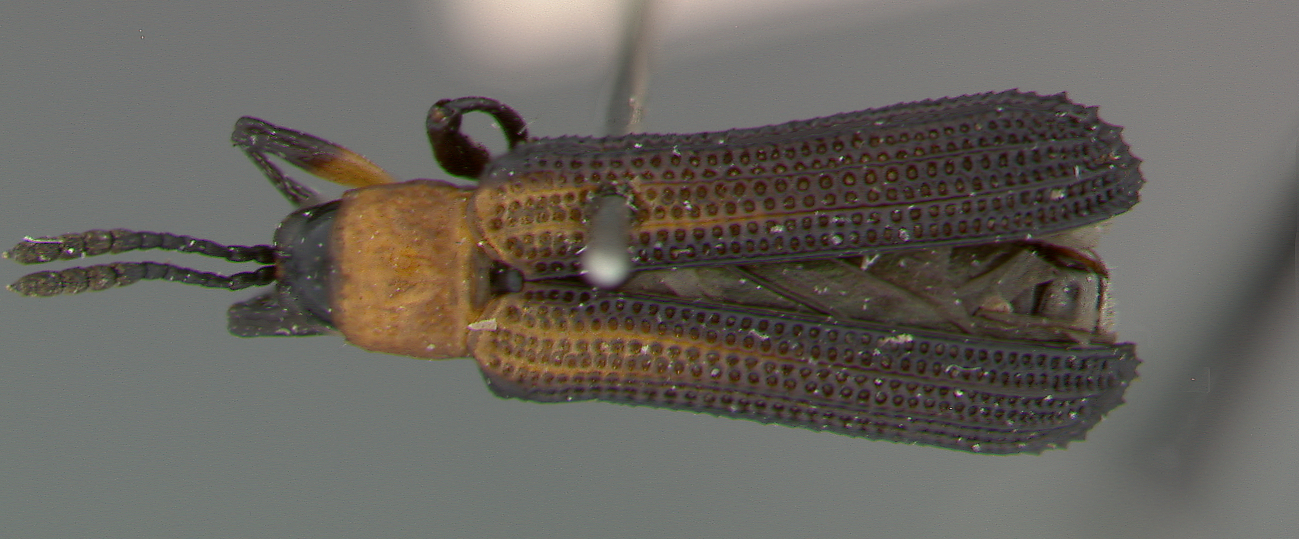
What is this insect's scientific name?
Charistena regularis
